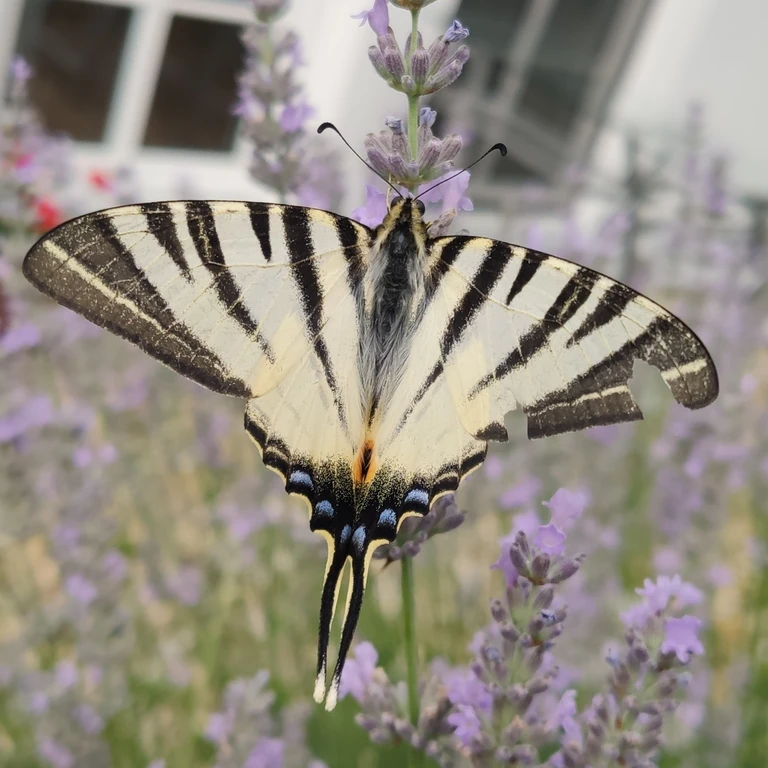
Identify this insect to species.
Iphiclides podalirius
